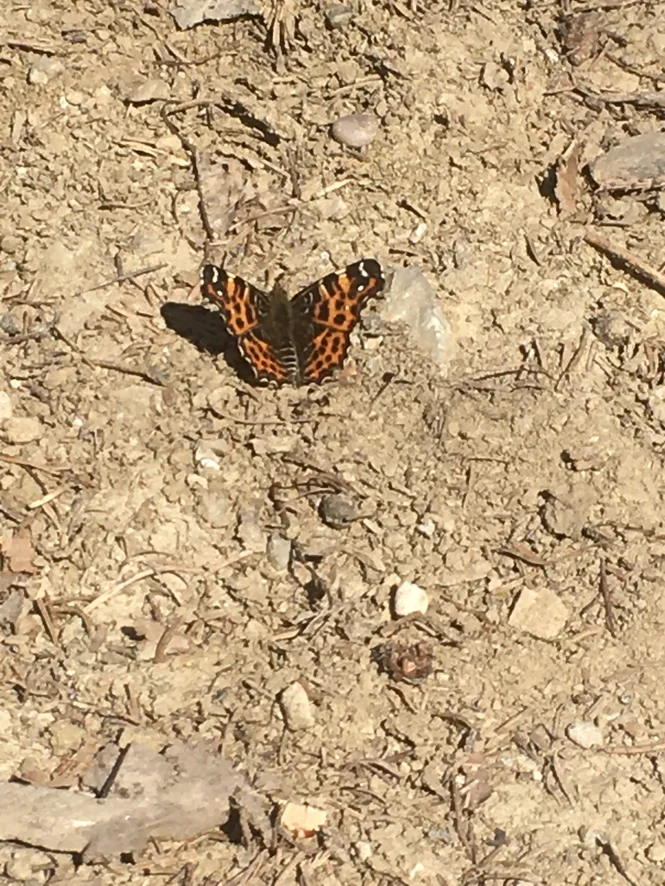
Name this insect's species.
Araschnia levana
